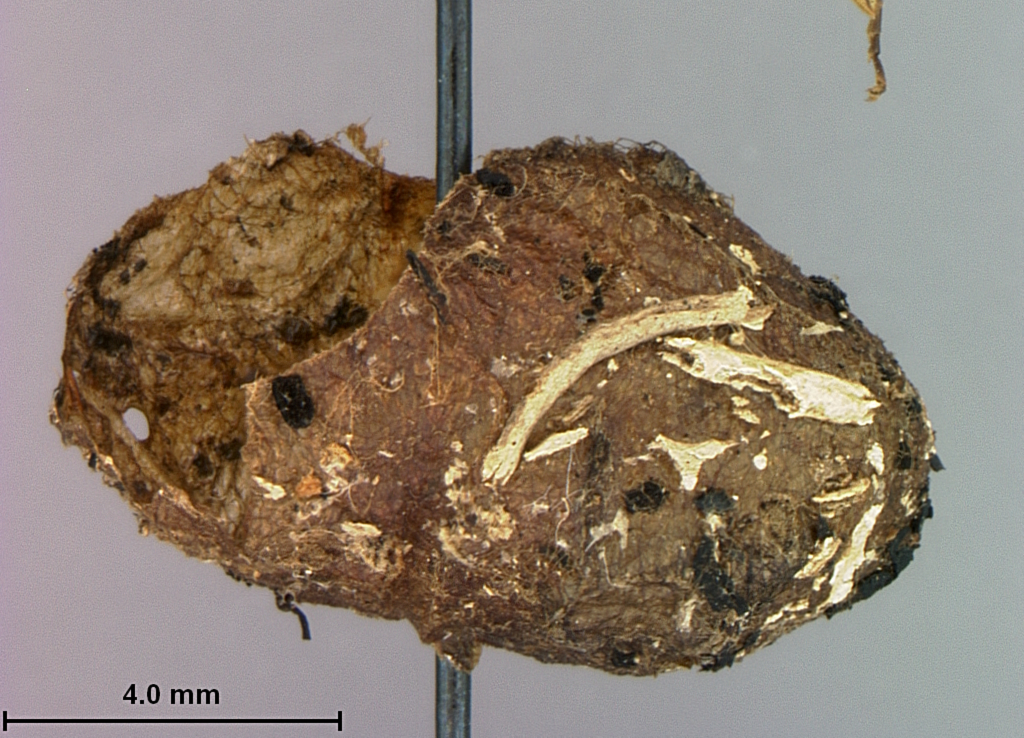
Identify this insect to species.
Amauronematus whitneyi
